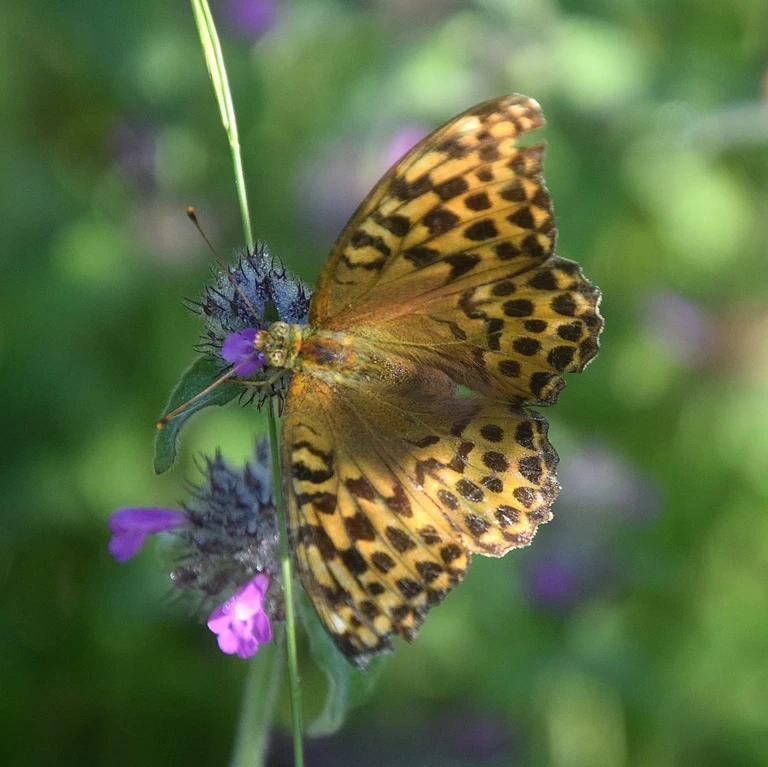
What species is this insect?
Argynnis paphia
